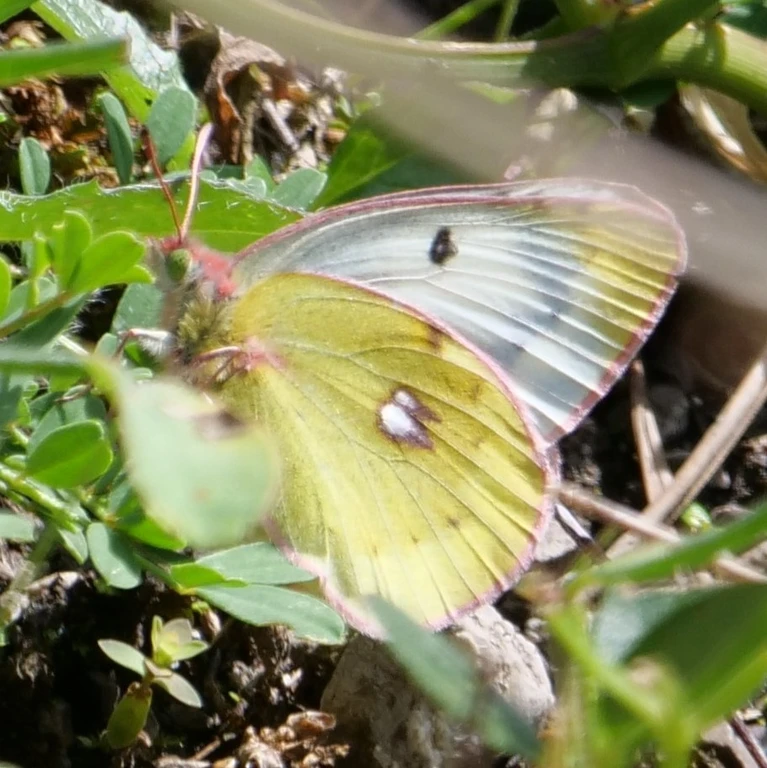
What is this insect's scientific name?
Colias phicomone
